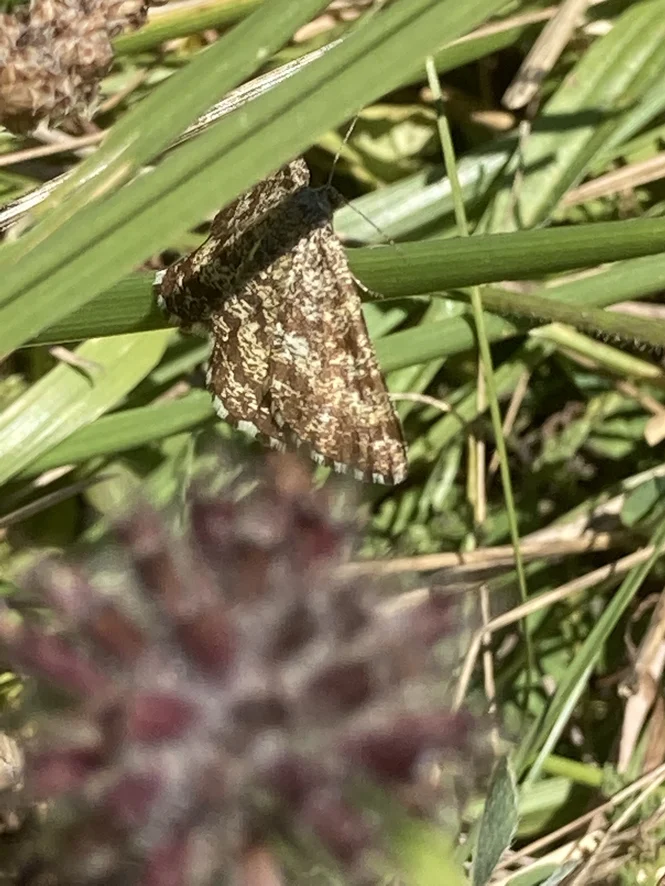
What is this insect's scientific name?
Ematurga atomaria
